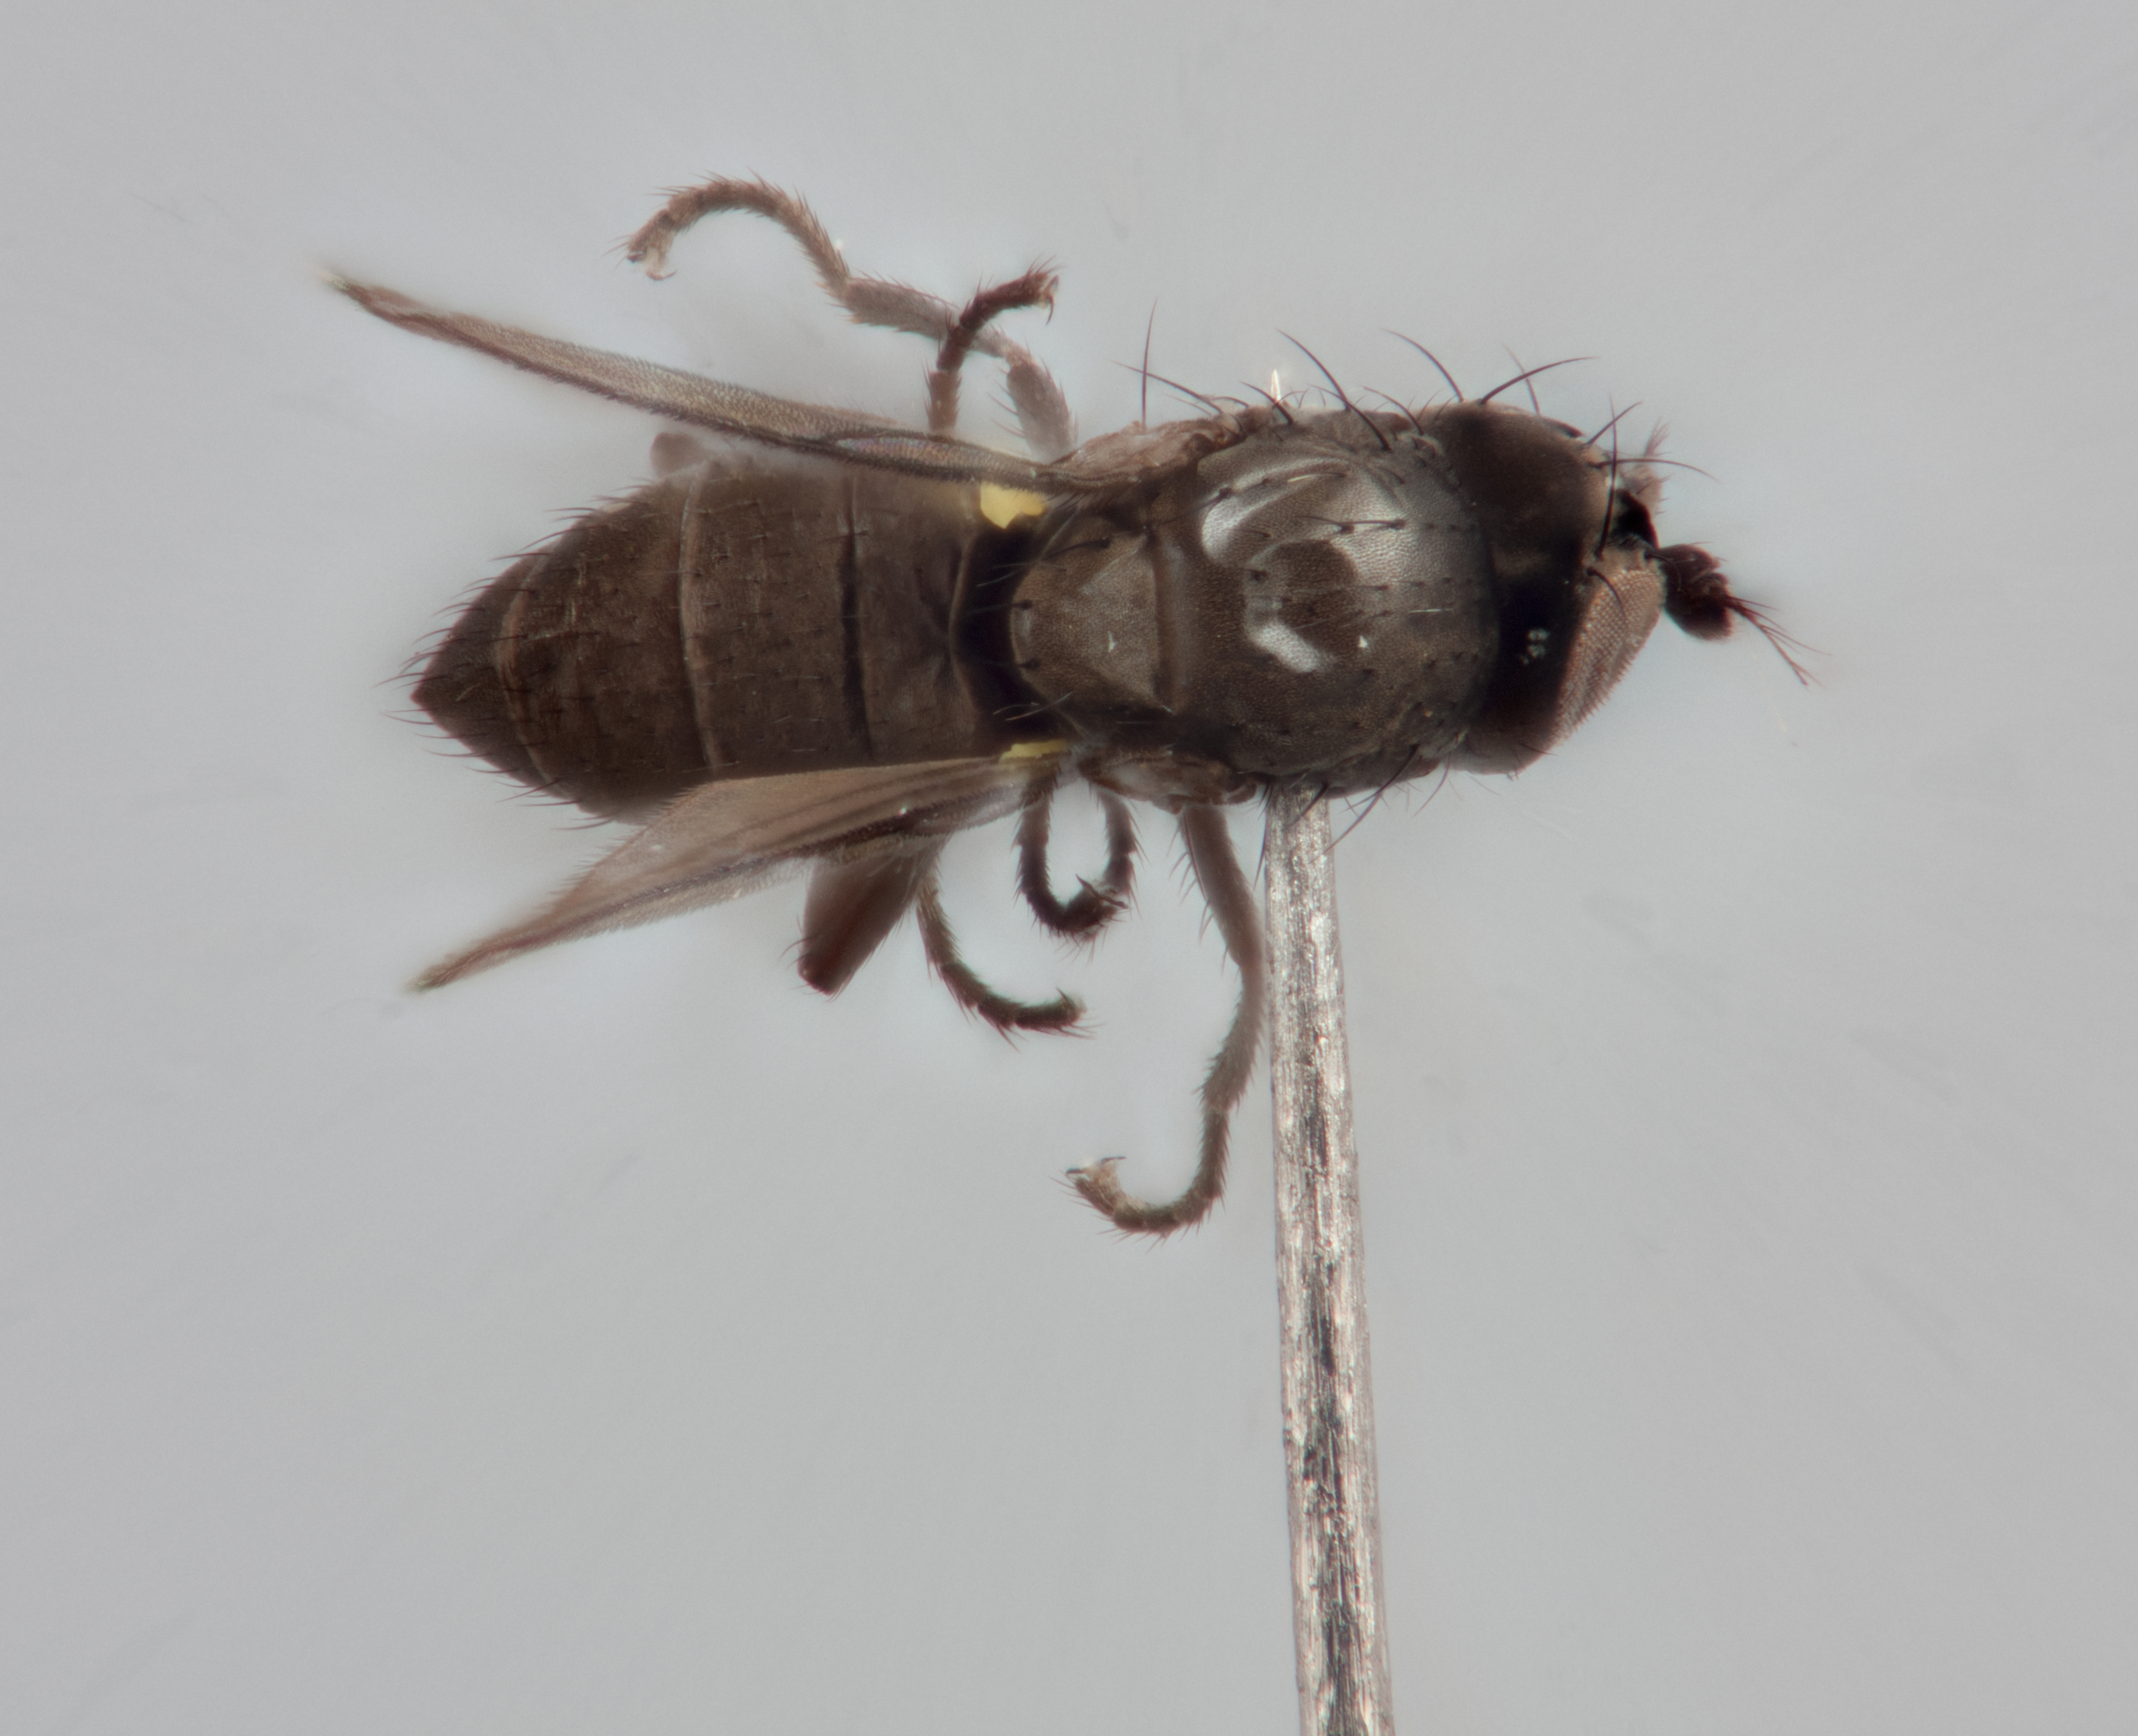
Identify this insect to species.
Hydrellia americana
